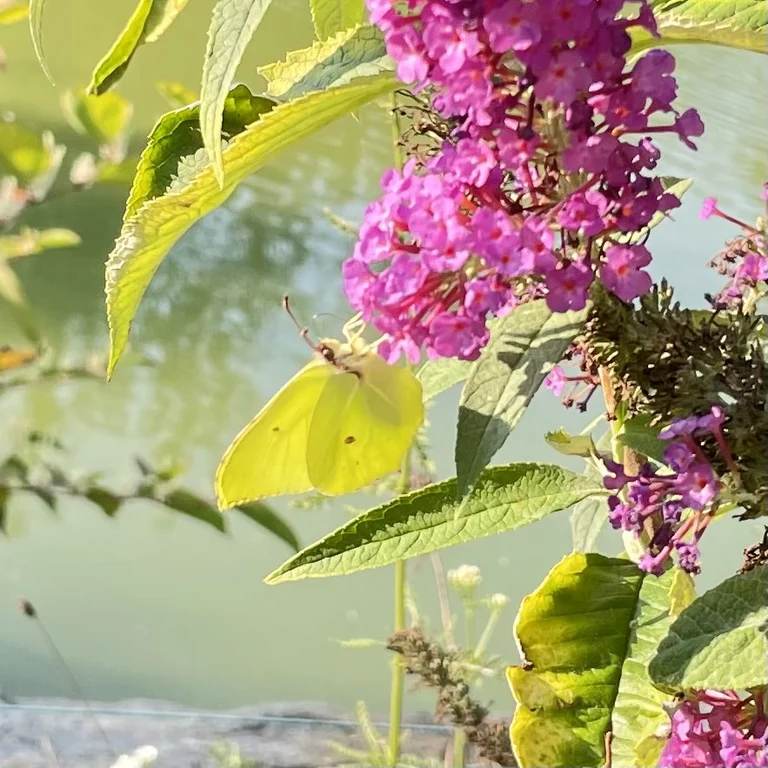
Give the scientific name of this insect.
Gonepteryx rhamni
